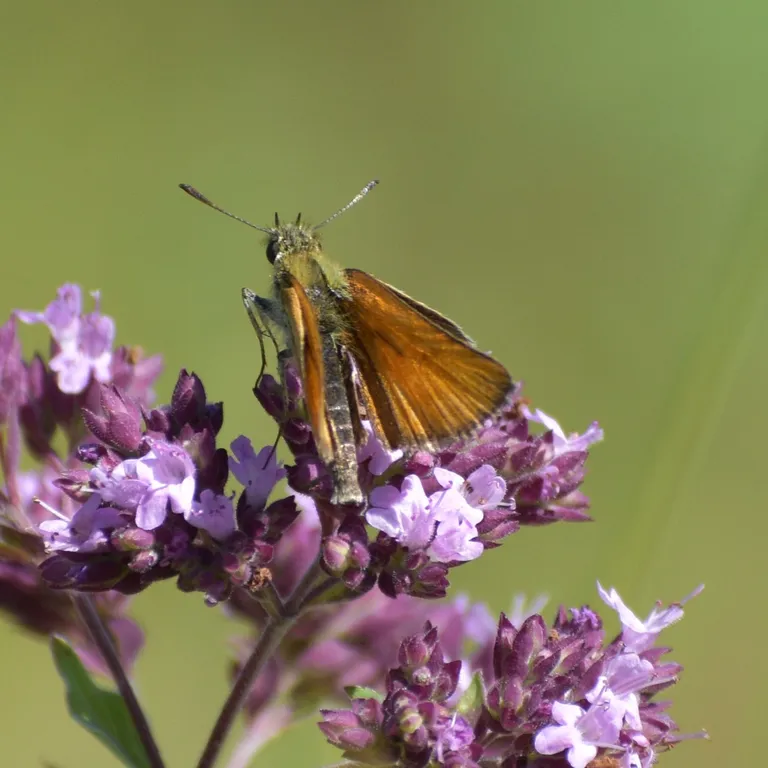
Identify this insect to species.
Thymelicus lineola
